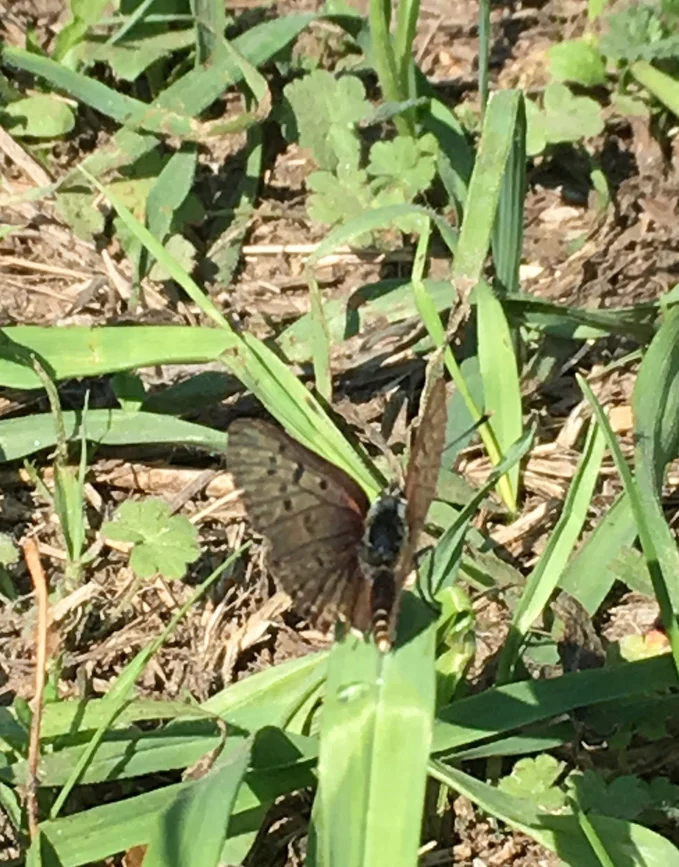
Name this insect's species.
Lycaena tityrus (also Loweia tityrus)
